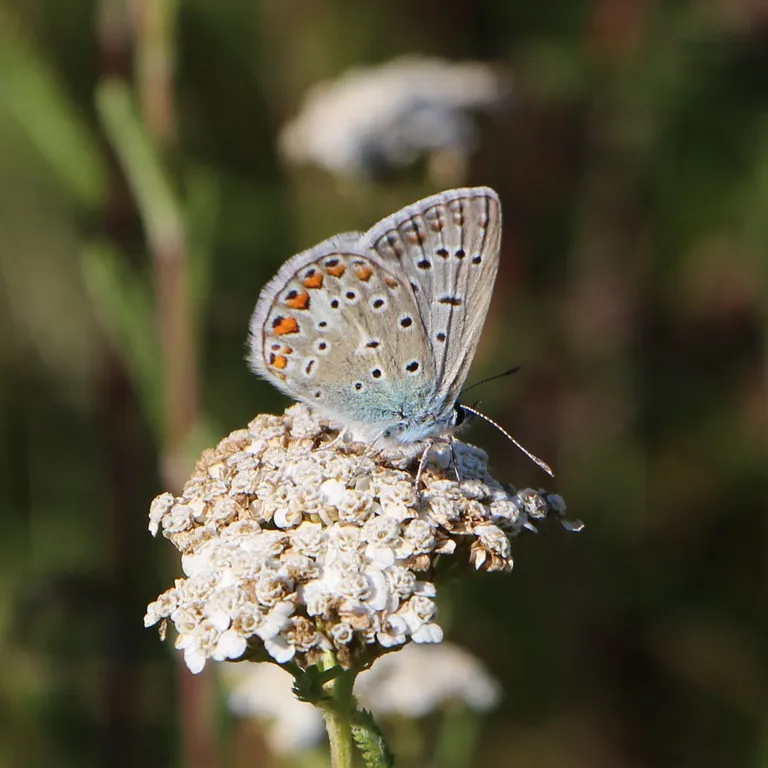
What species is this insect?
Polyommatus icarus
